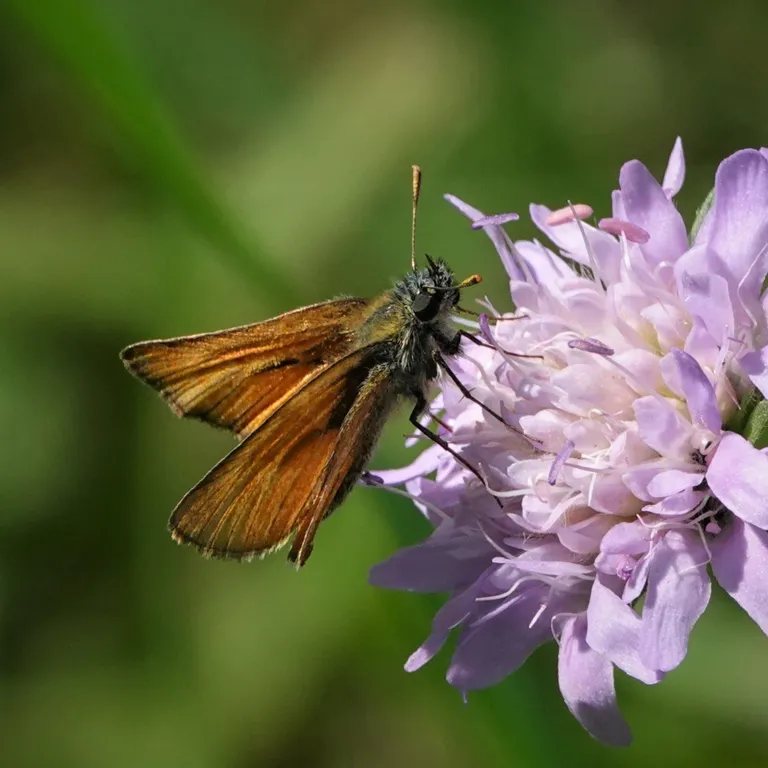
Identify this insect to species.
Thymelicus sylvestris
